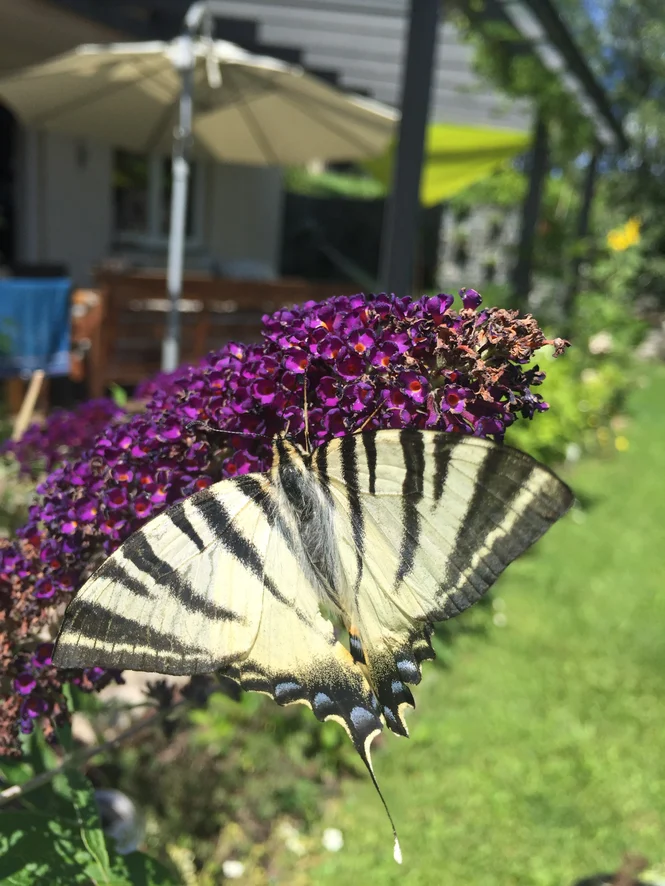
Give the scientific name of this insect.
Iphiclides podalirius
